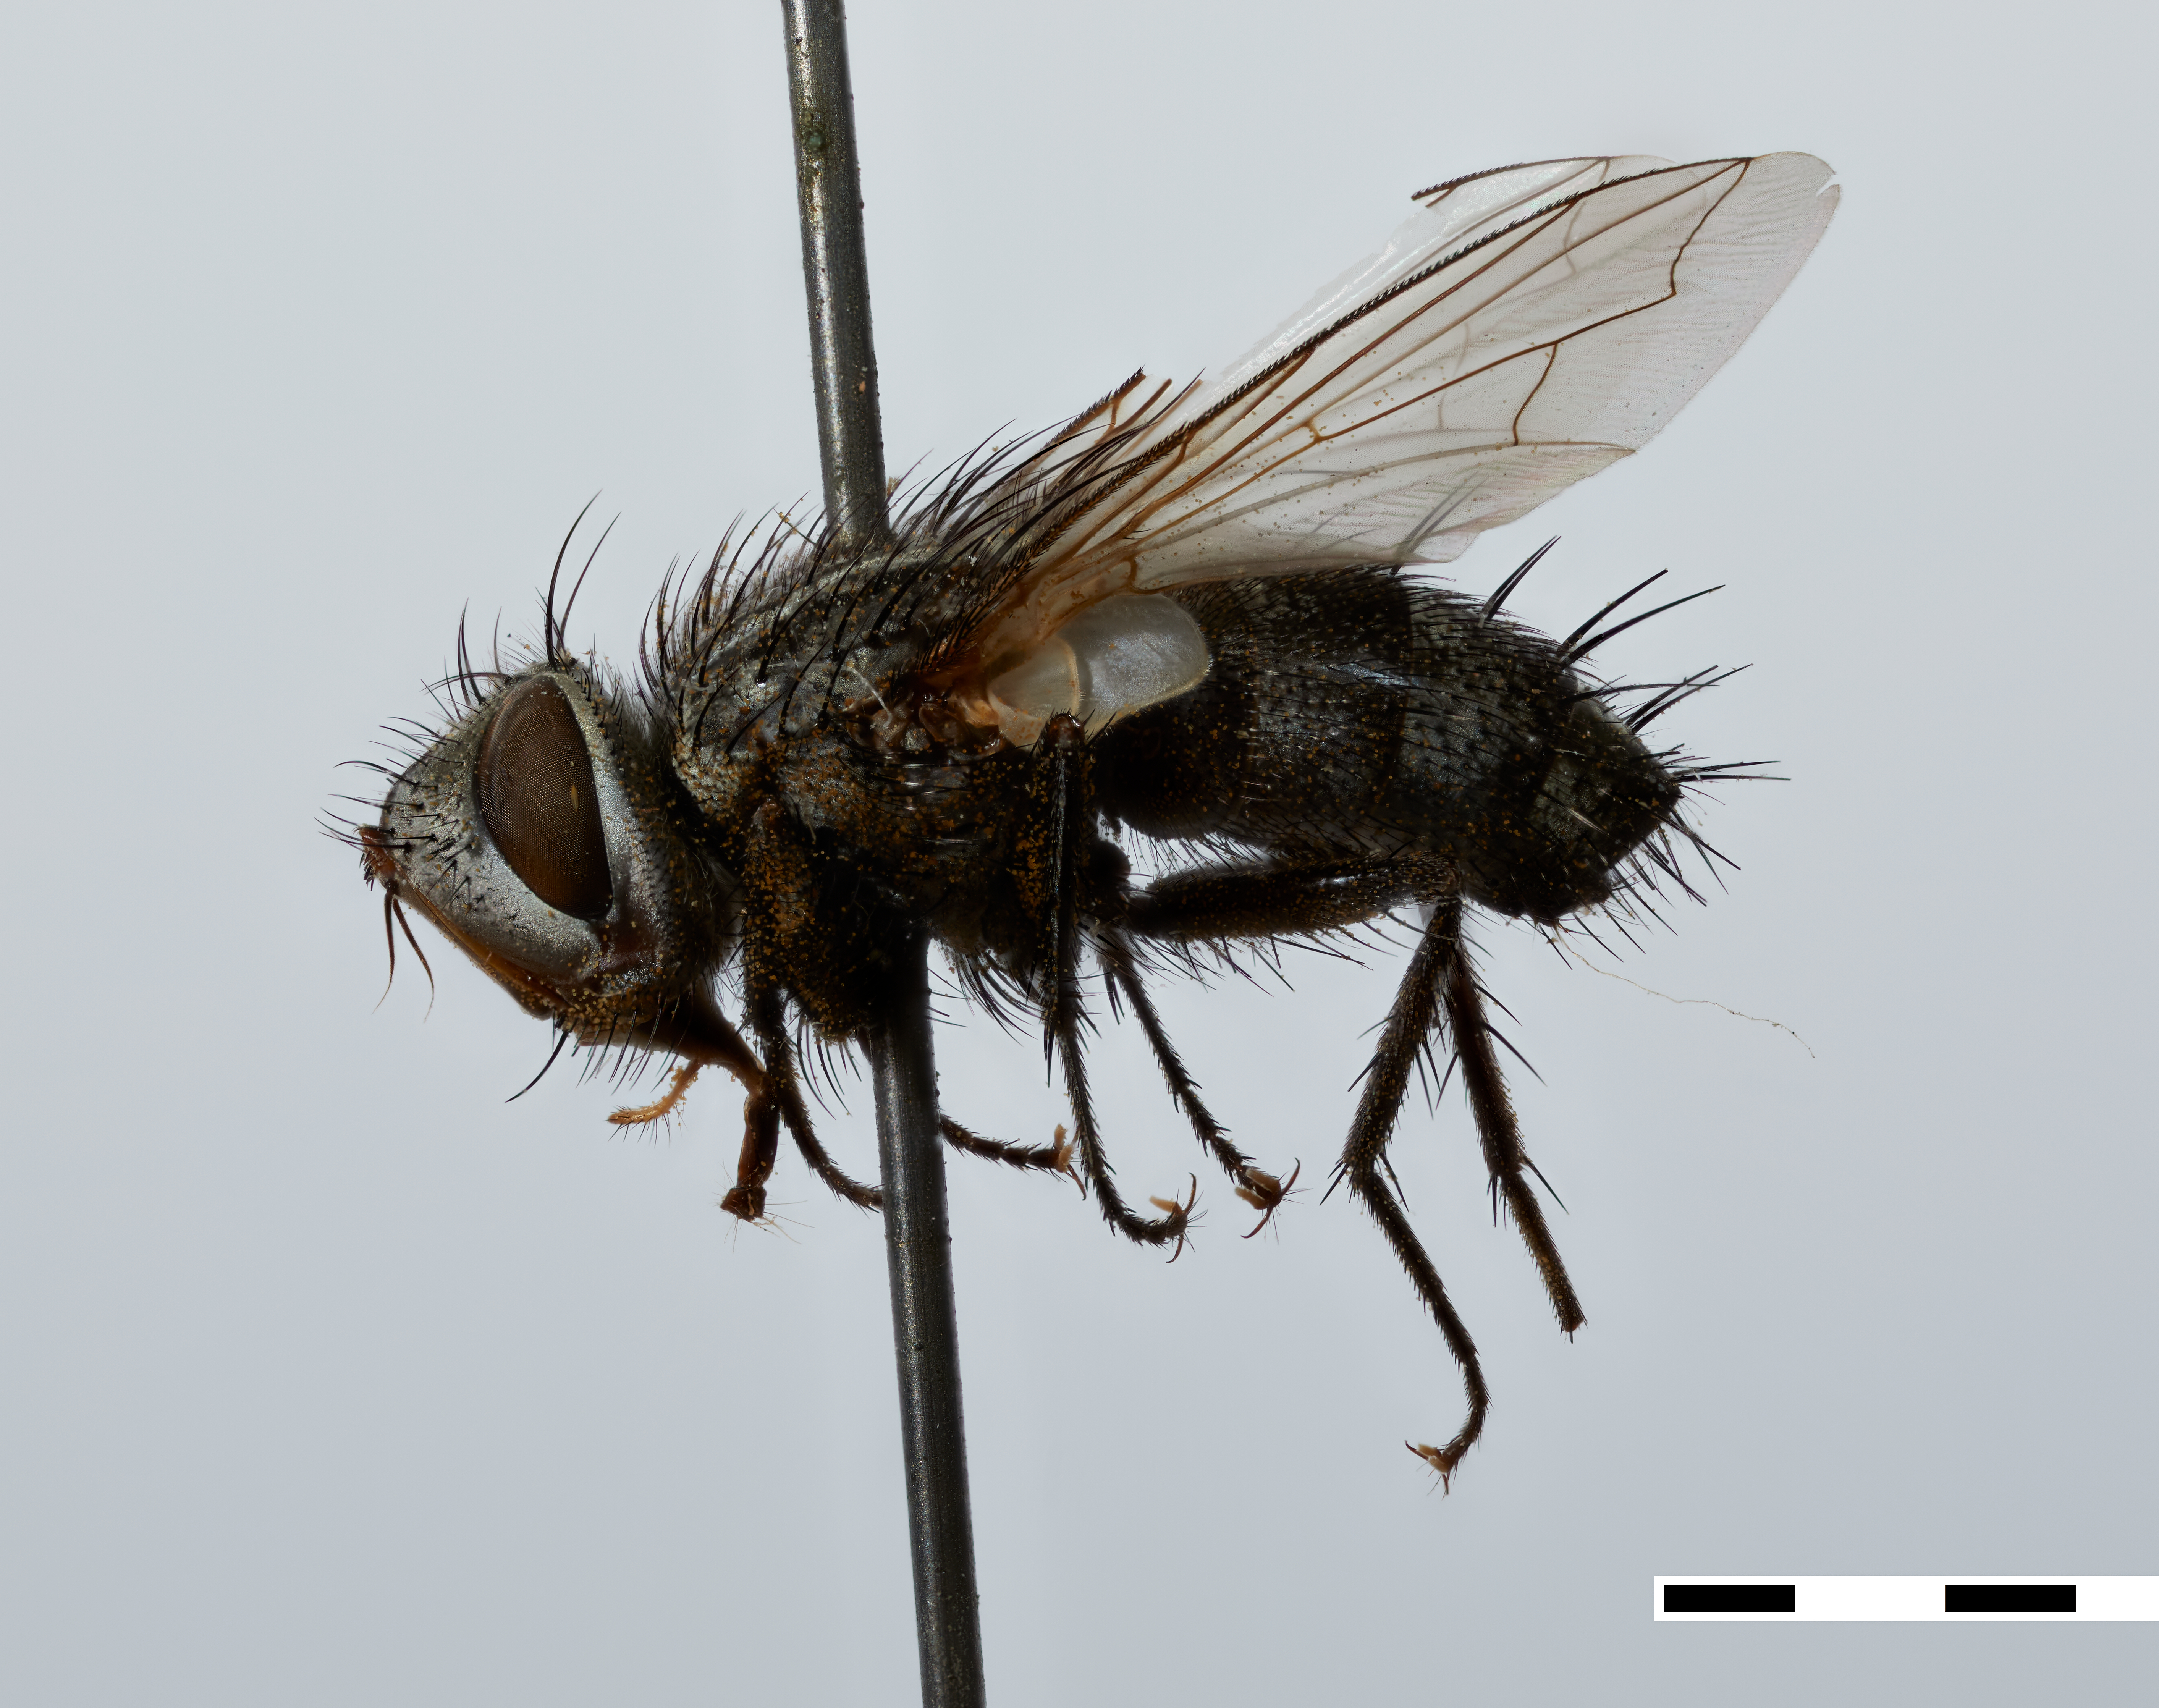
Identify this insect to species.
Organomyia frontalis
